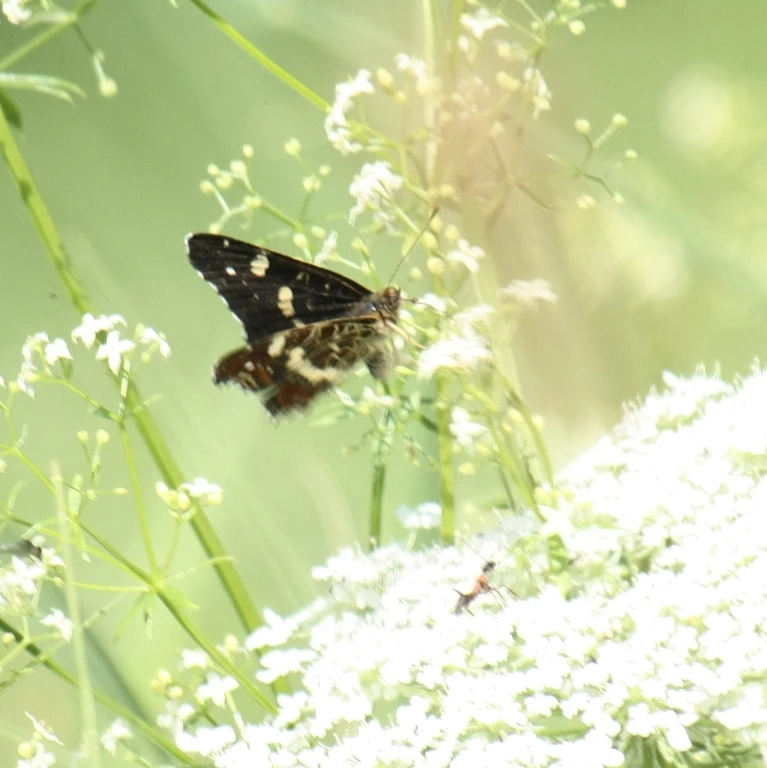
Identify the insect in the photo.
Araschnia levana
